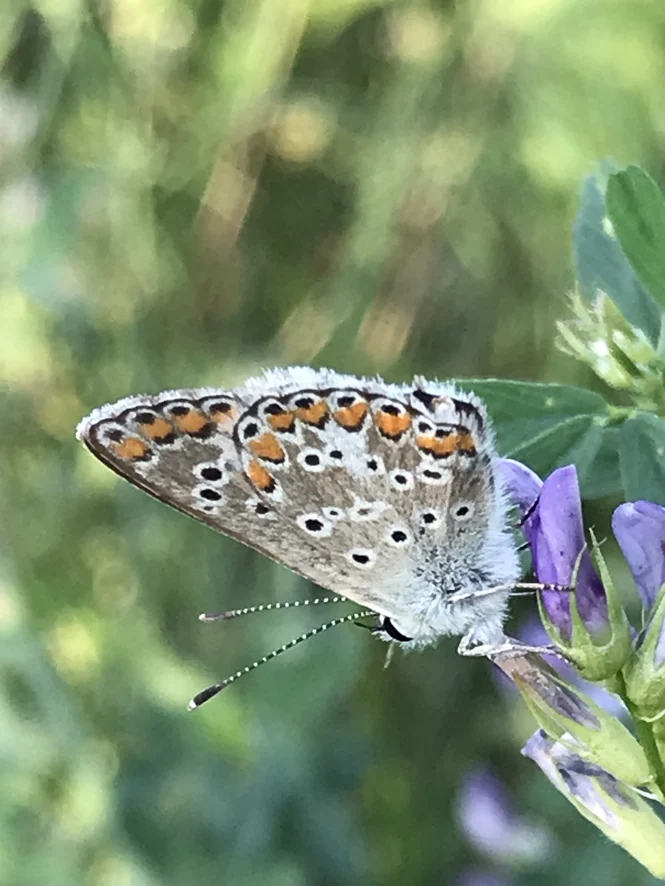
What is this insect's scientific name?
Aricia agestis/artaxerxes
